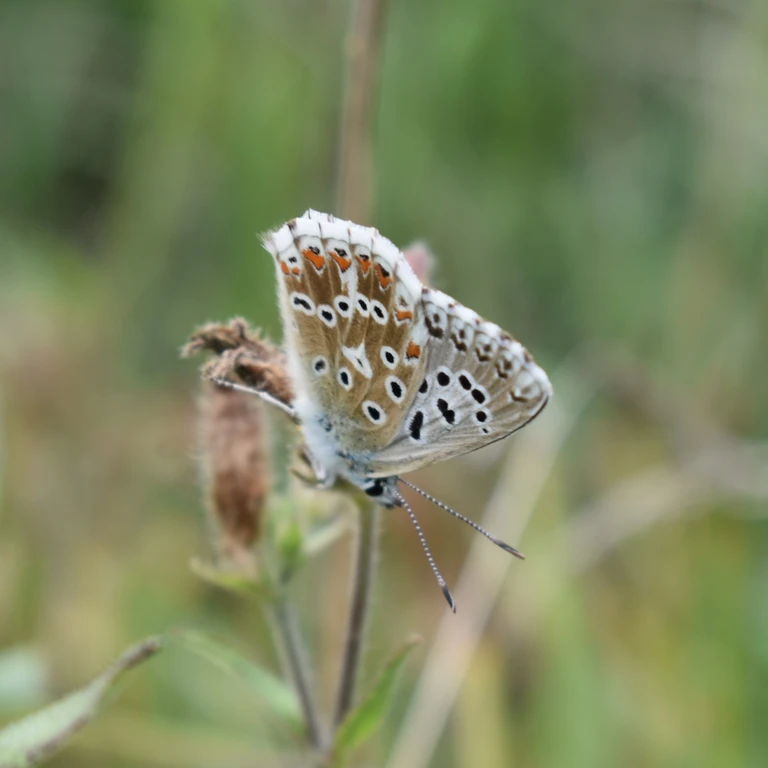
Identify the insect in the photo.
Lysandra coridon
